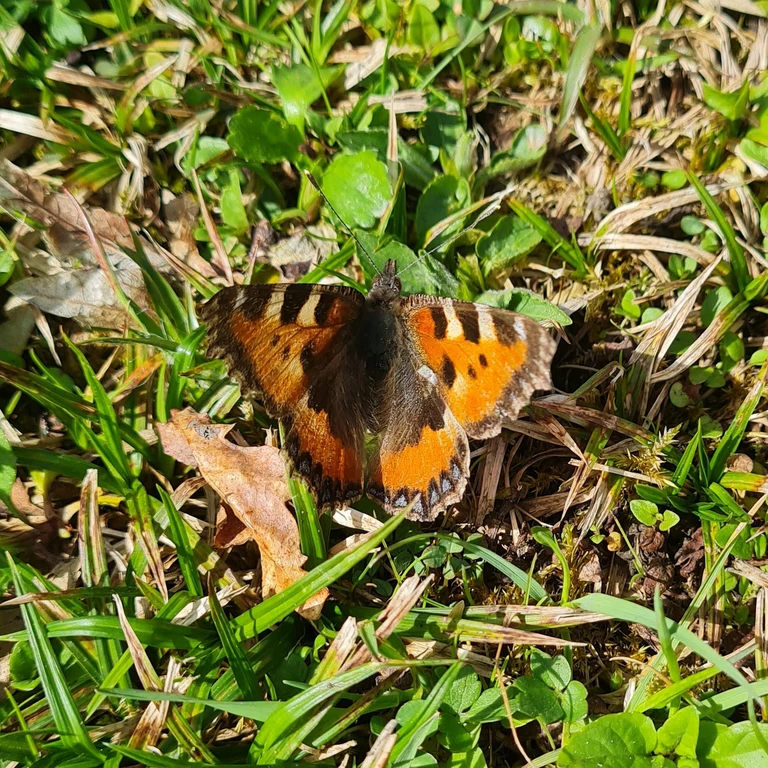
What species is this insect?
Aglais urticae
